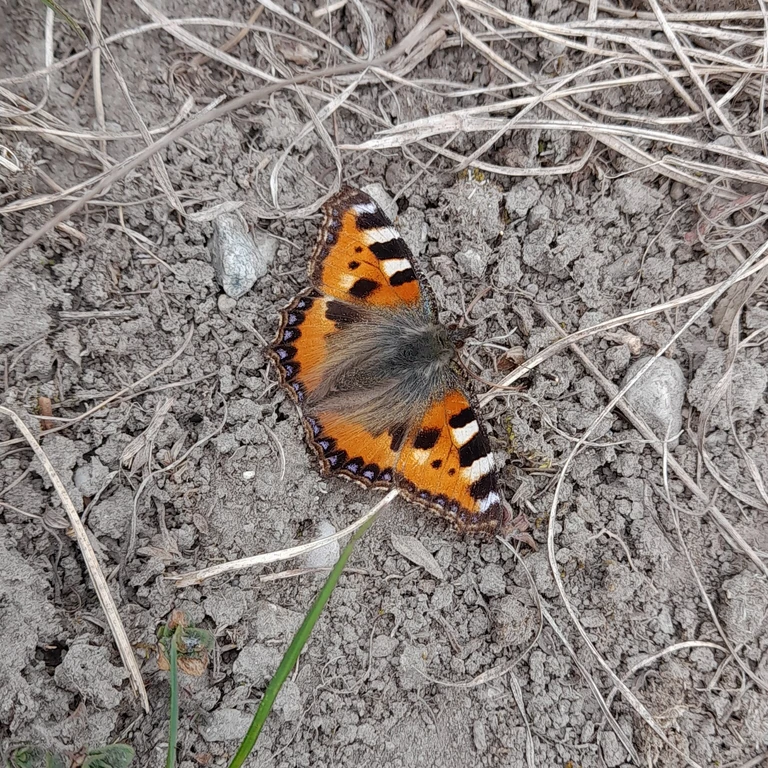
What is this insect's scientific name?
Aglais urticae
